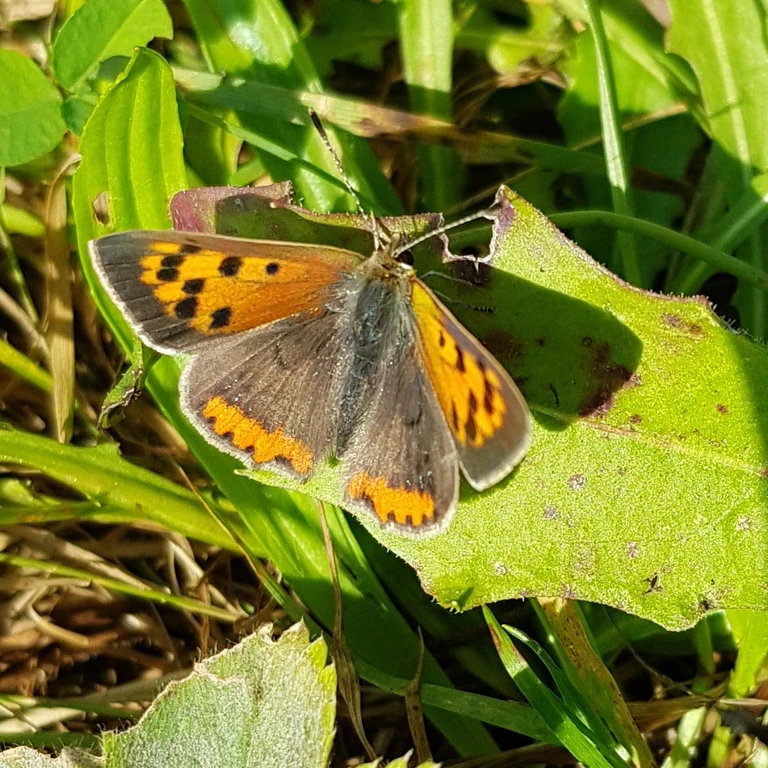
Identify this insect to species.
Lycaena phlaeas
